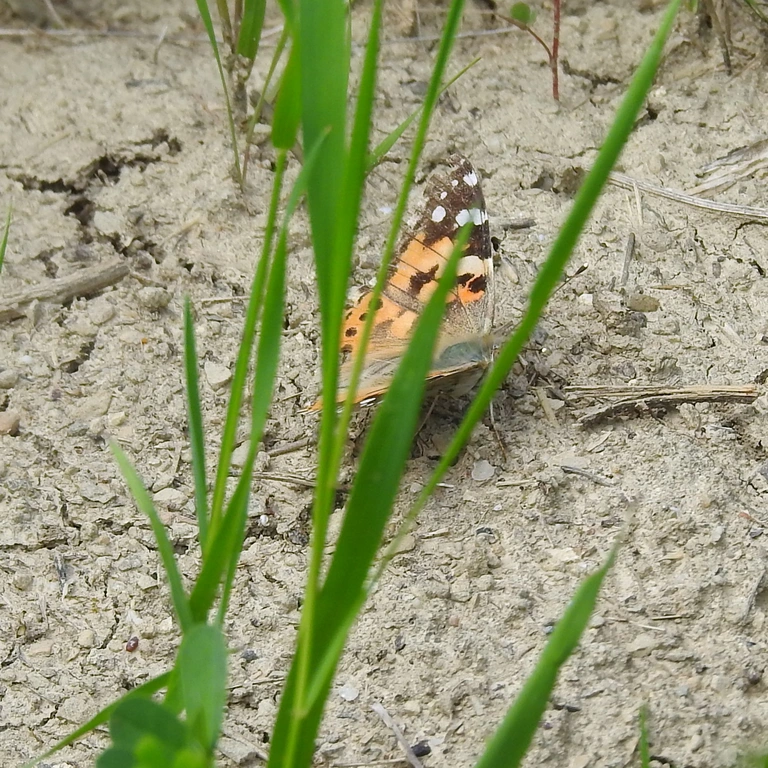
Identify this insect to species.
Vanessa cardui
